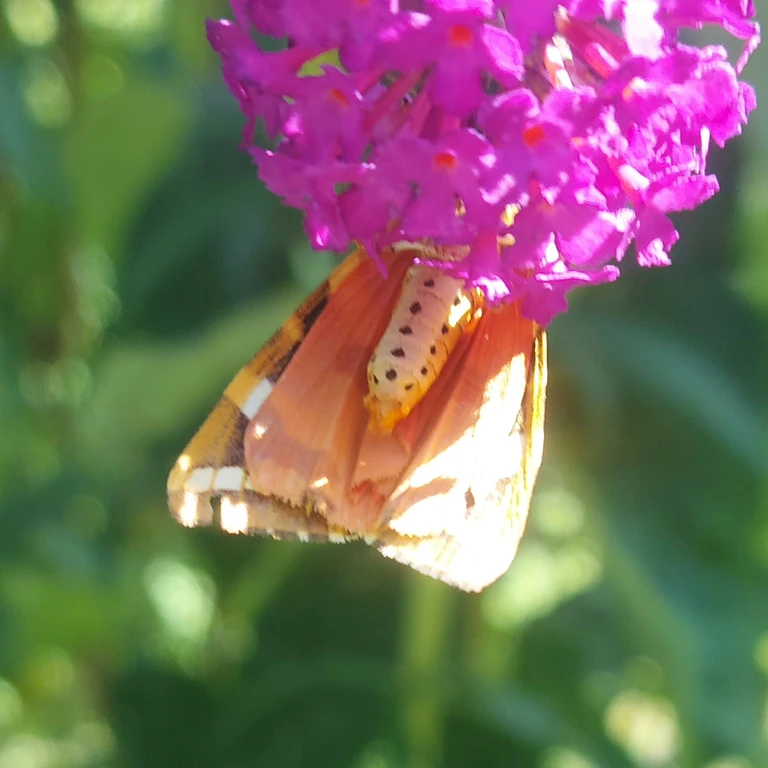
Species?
Euplagia quadripunctaria
